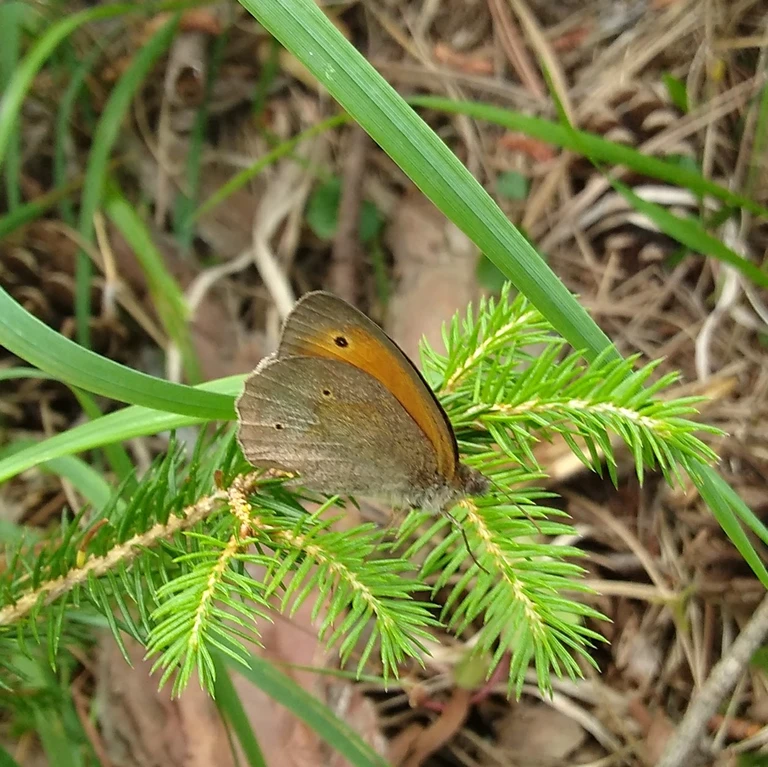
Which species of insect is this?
Maniola jurtina
